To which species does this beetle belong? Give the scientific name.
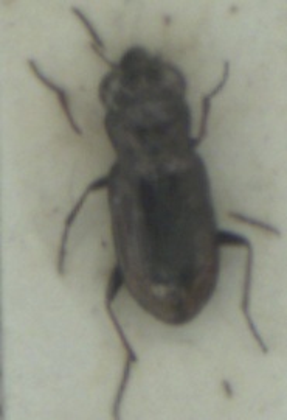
Notiophilus biguttatus
